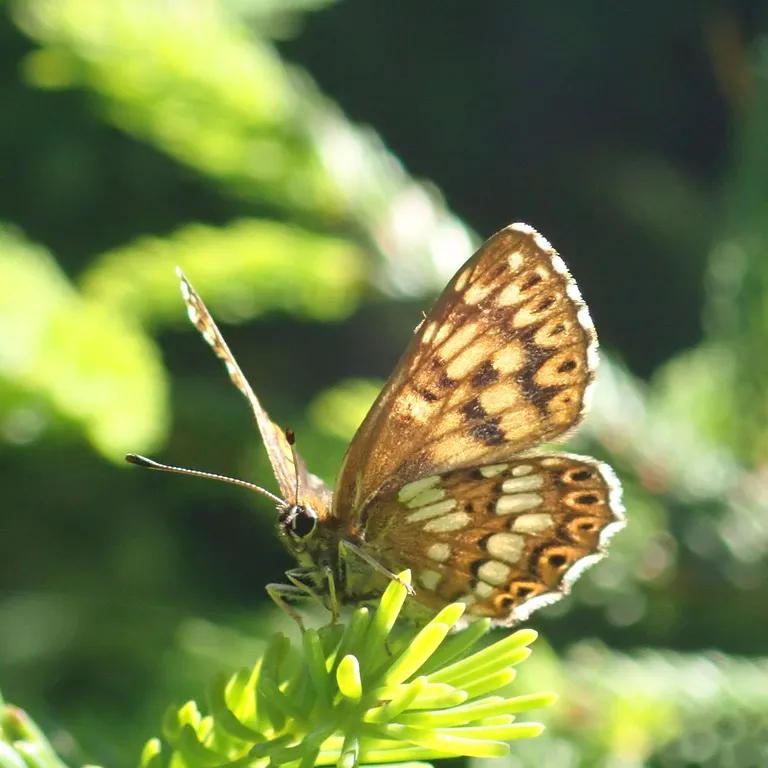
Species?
Hamearis lucina
